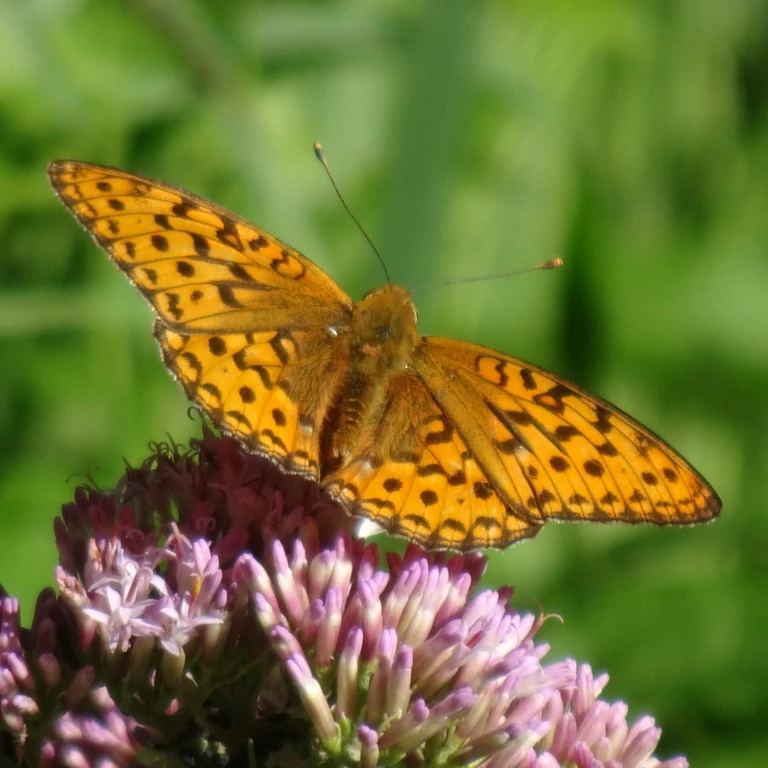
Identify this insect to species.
Fabriciana adippe
